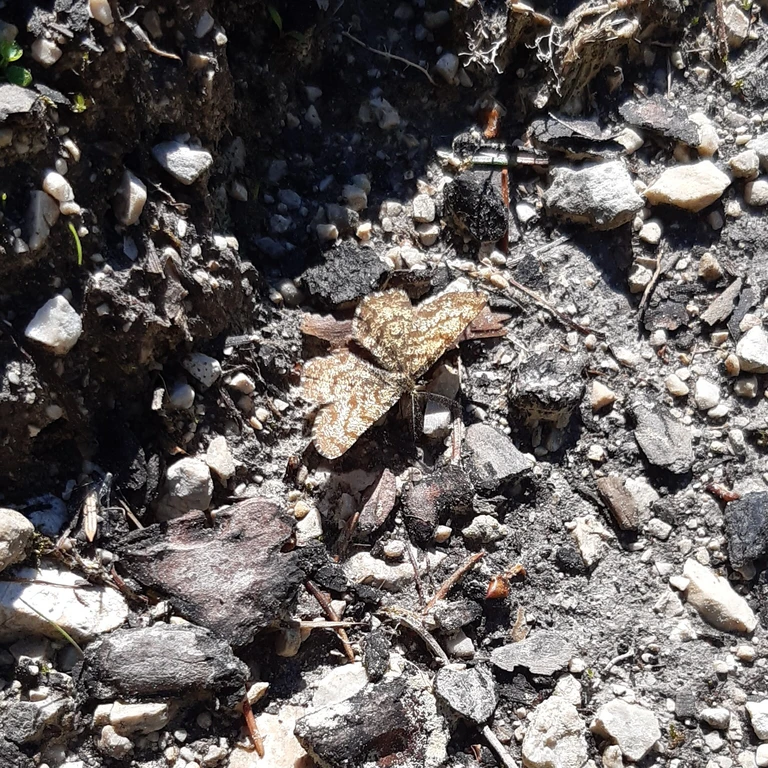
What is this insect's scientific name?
Ematurga atomaria
